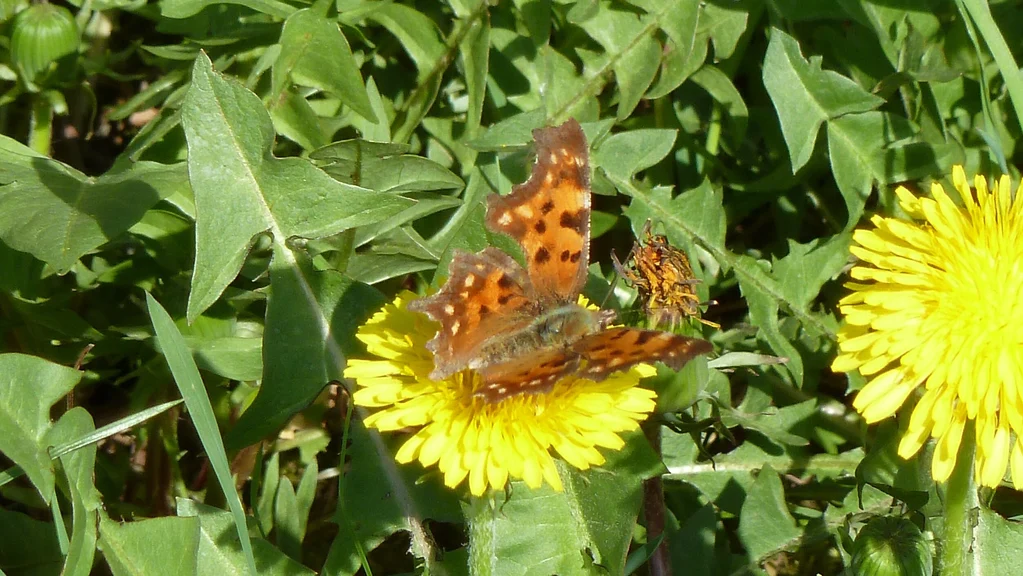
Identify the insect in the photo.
Polygonia c-album
